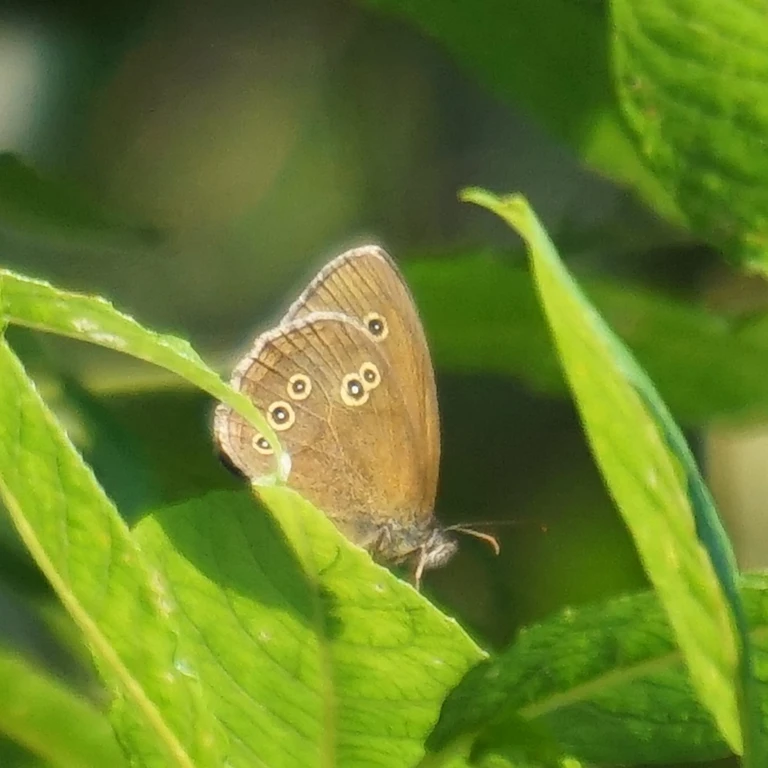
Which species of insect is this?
Aphantopus hyperantus
